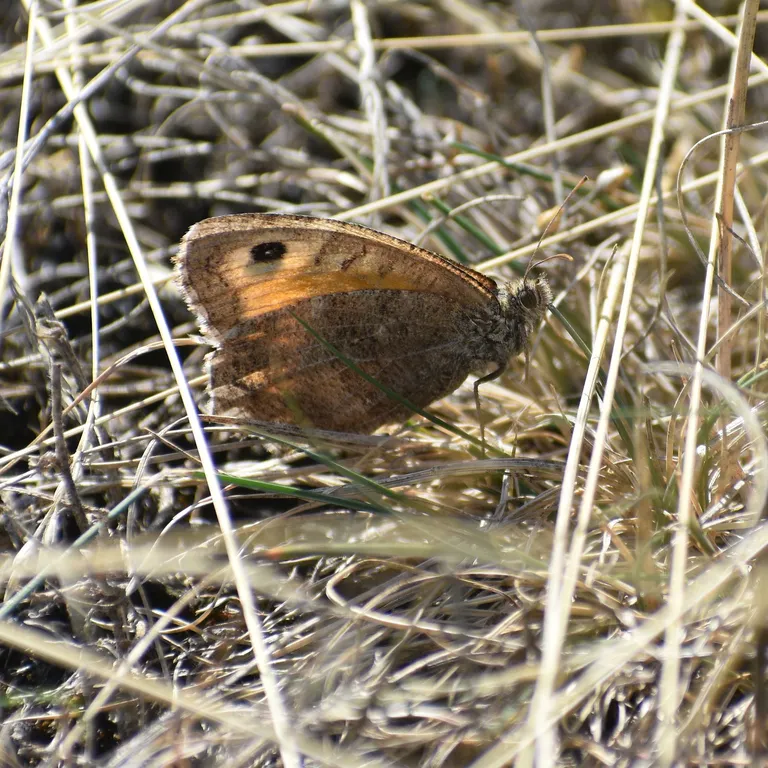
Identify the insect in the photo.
Arethusana arethusa
